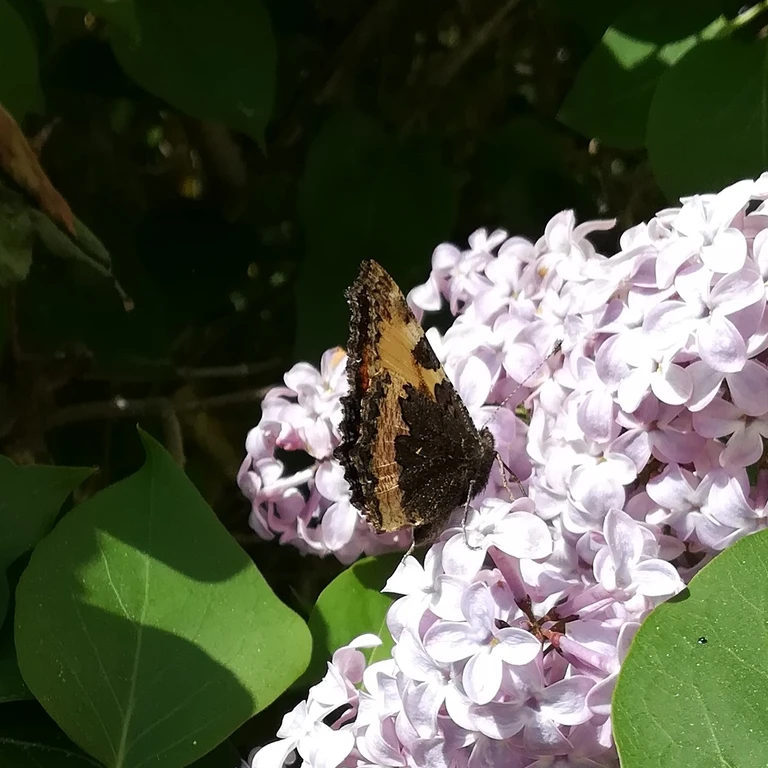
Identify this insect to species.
Aglais urticae
